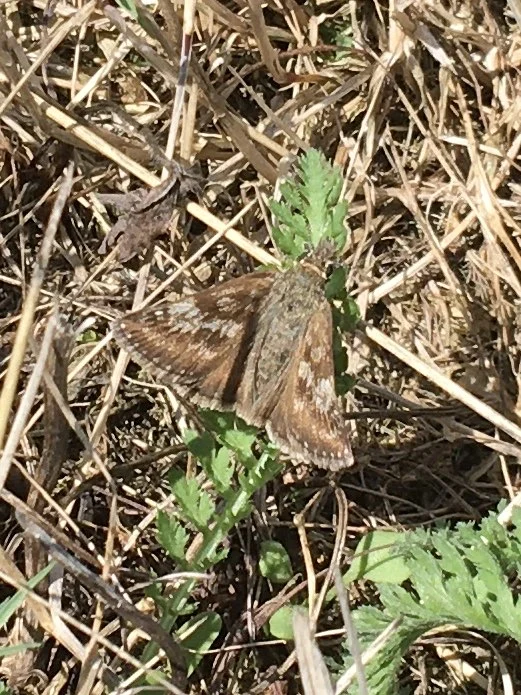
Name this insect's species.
Erynnis tages
